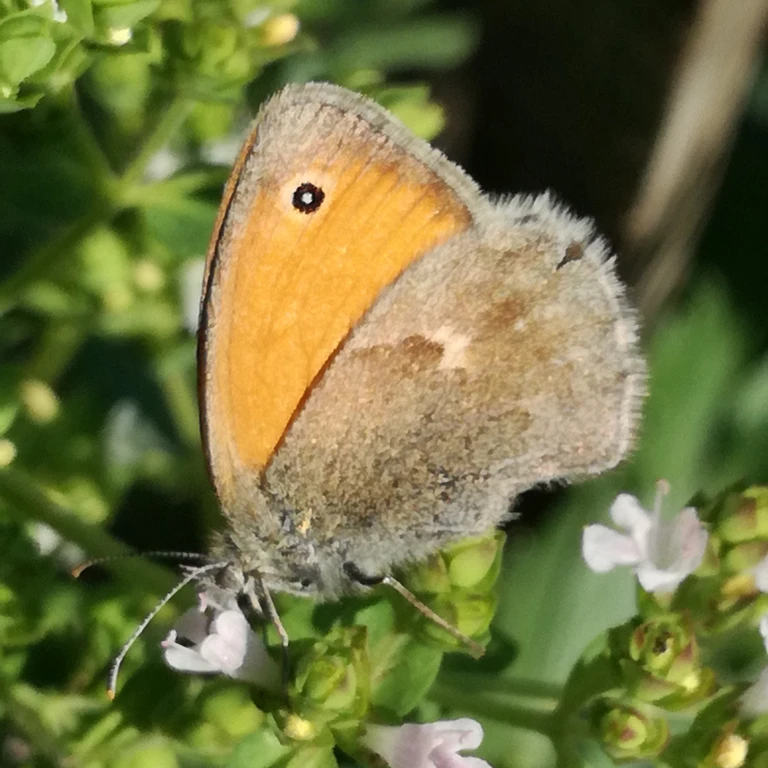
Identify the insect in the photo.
Coenonympha pamphilus
